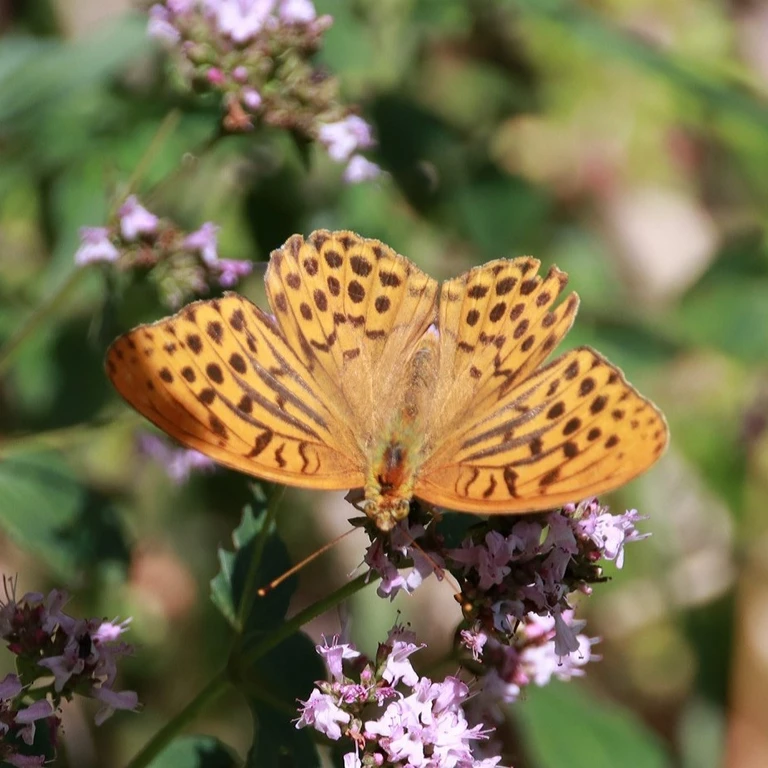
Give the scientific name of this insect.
Argynnis paphia
